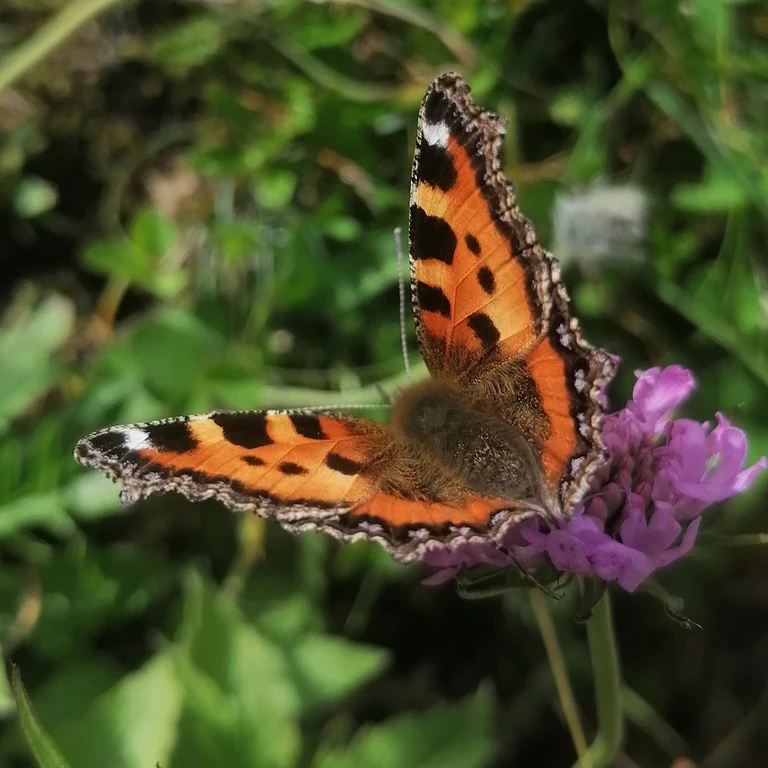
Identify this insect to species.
Aglais urticae
